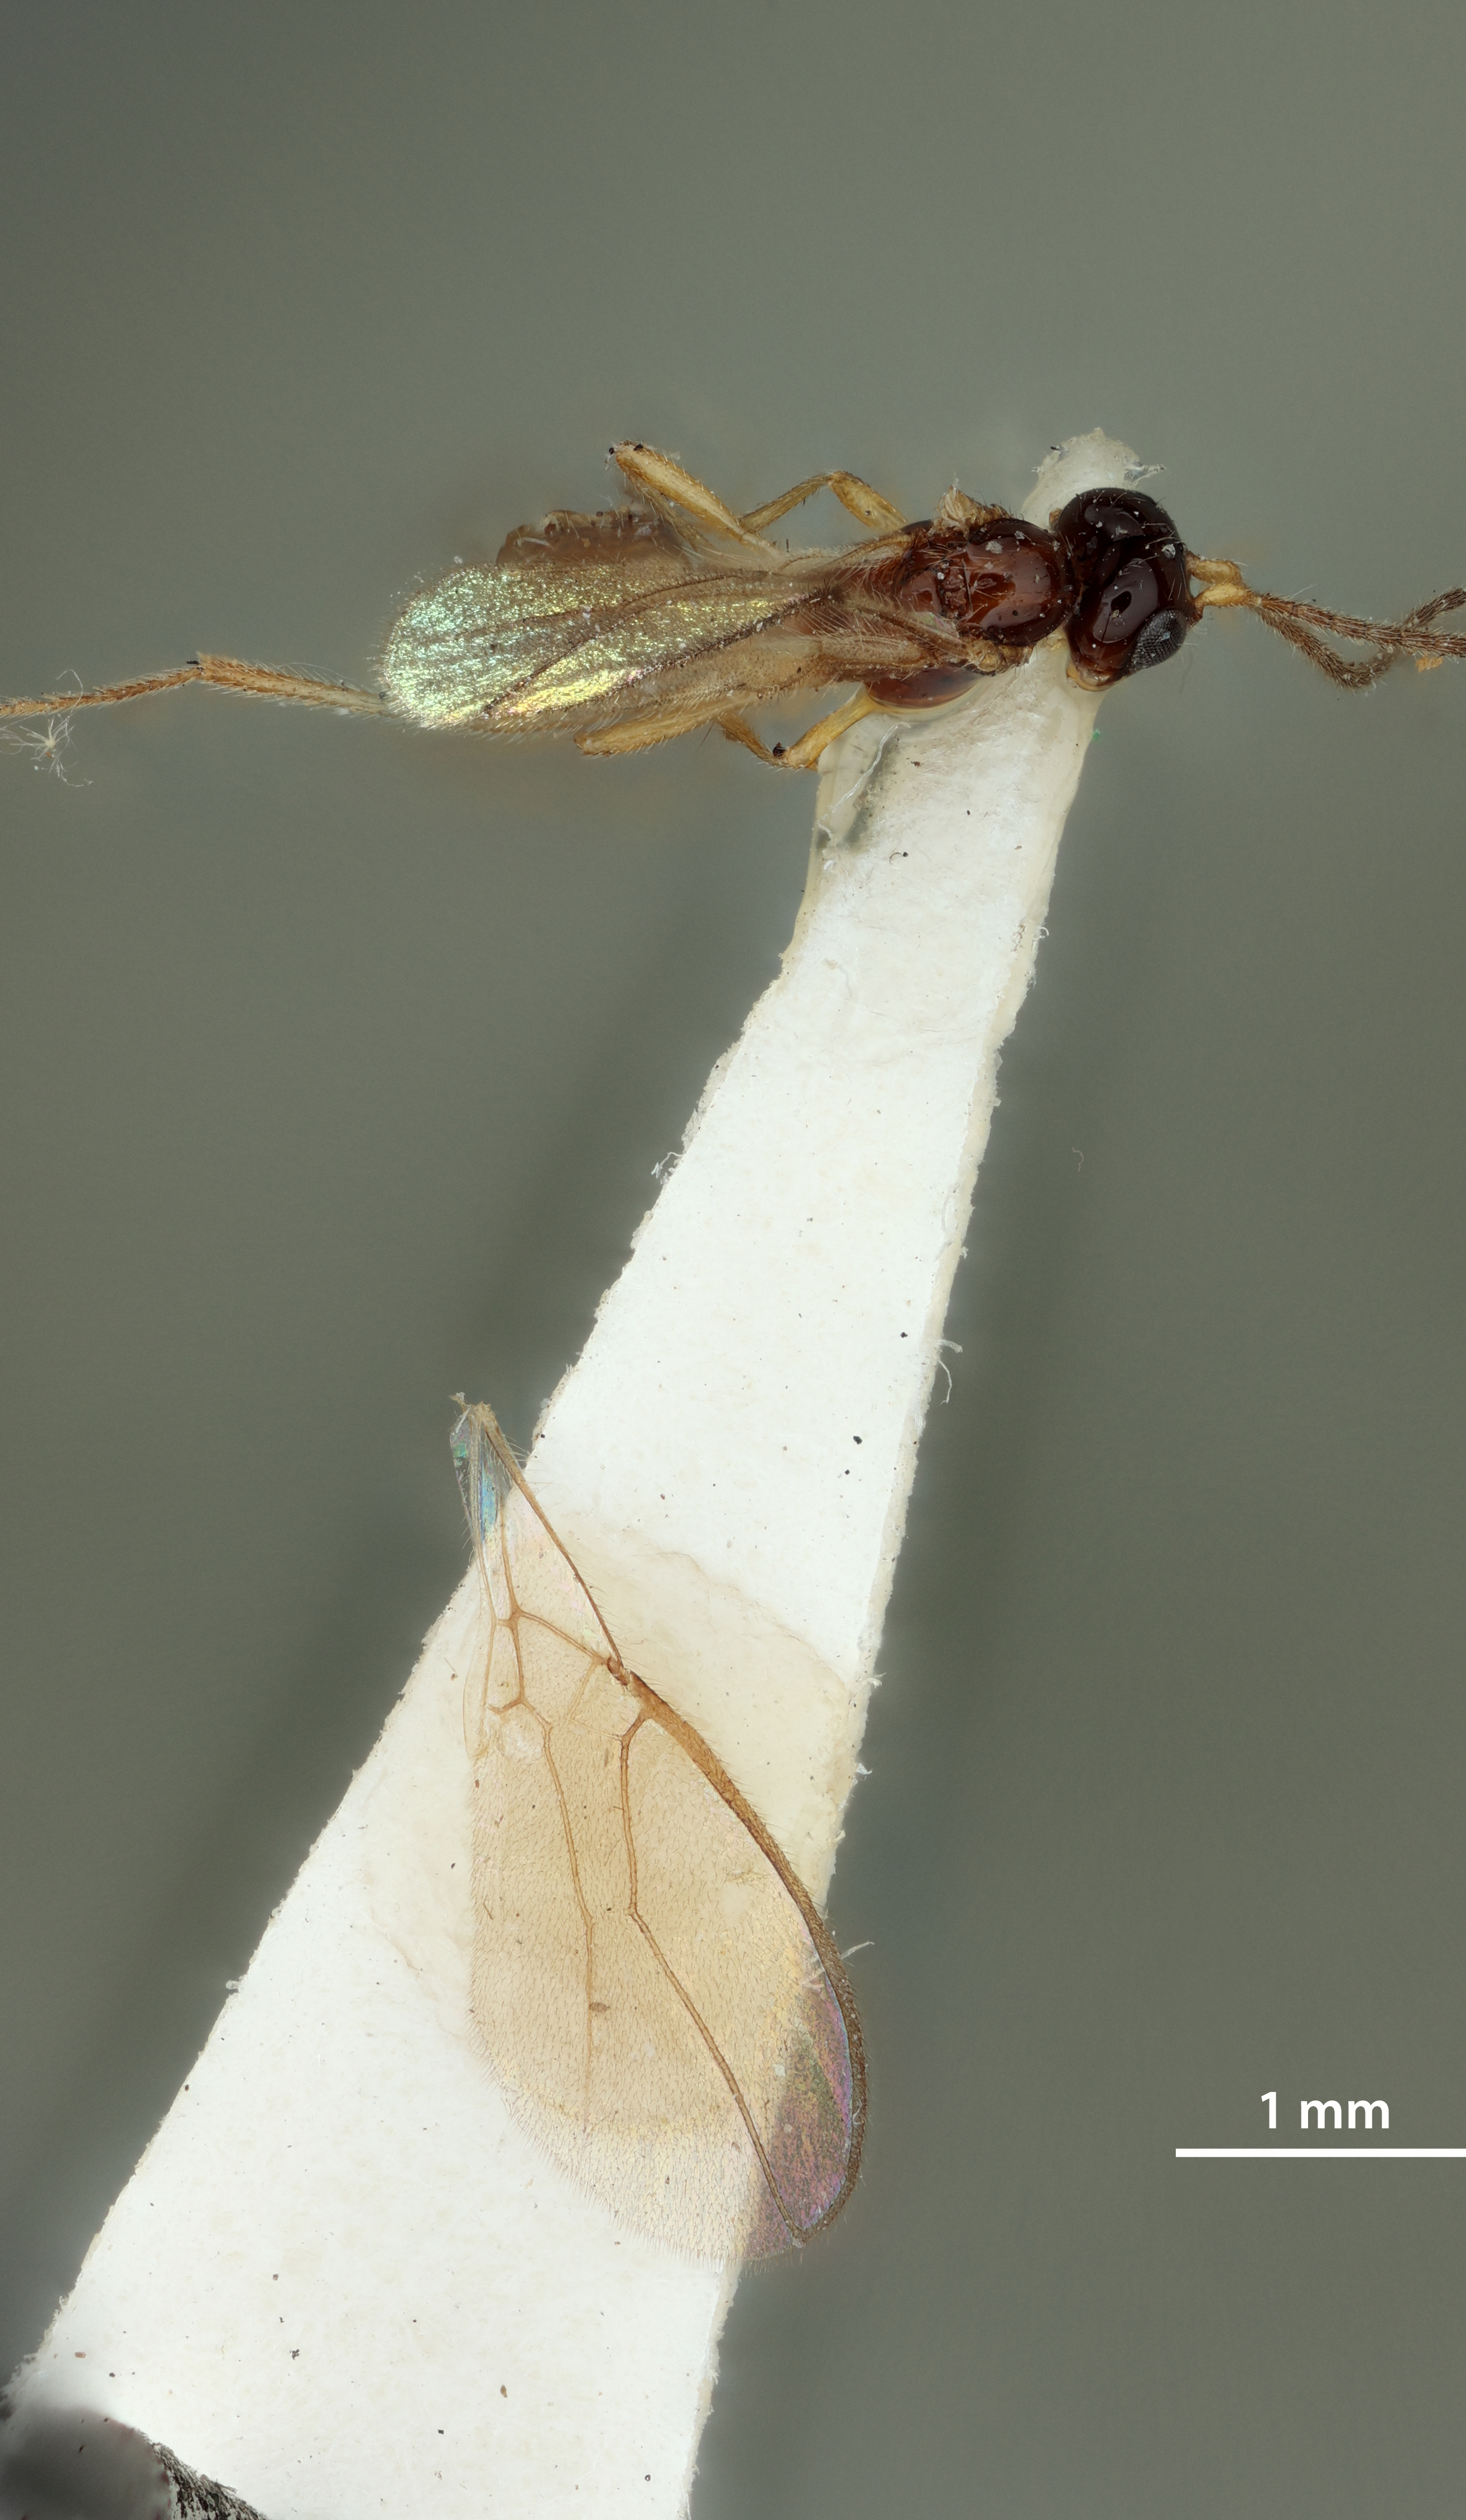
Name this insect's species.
Aspilota clayensis
